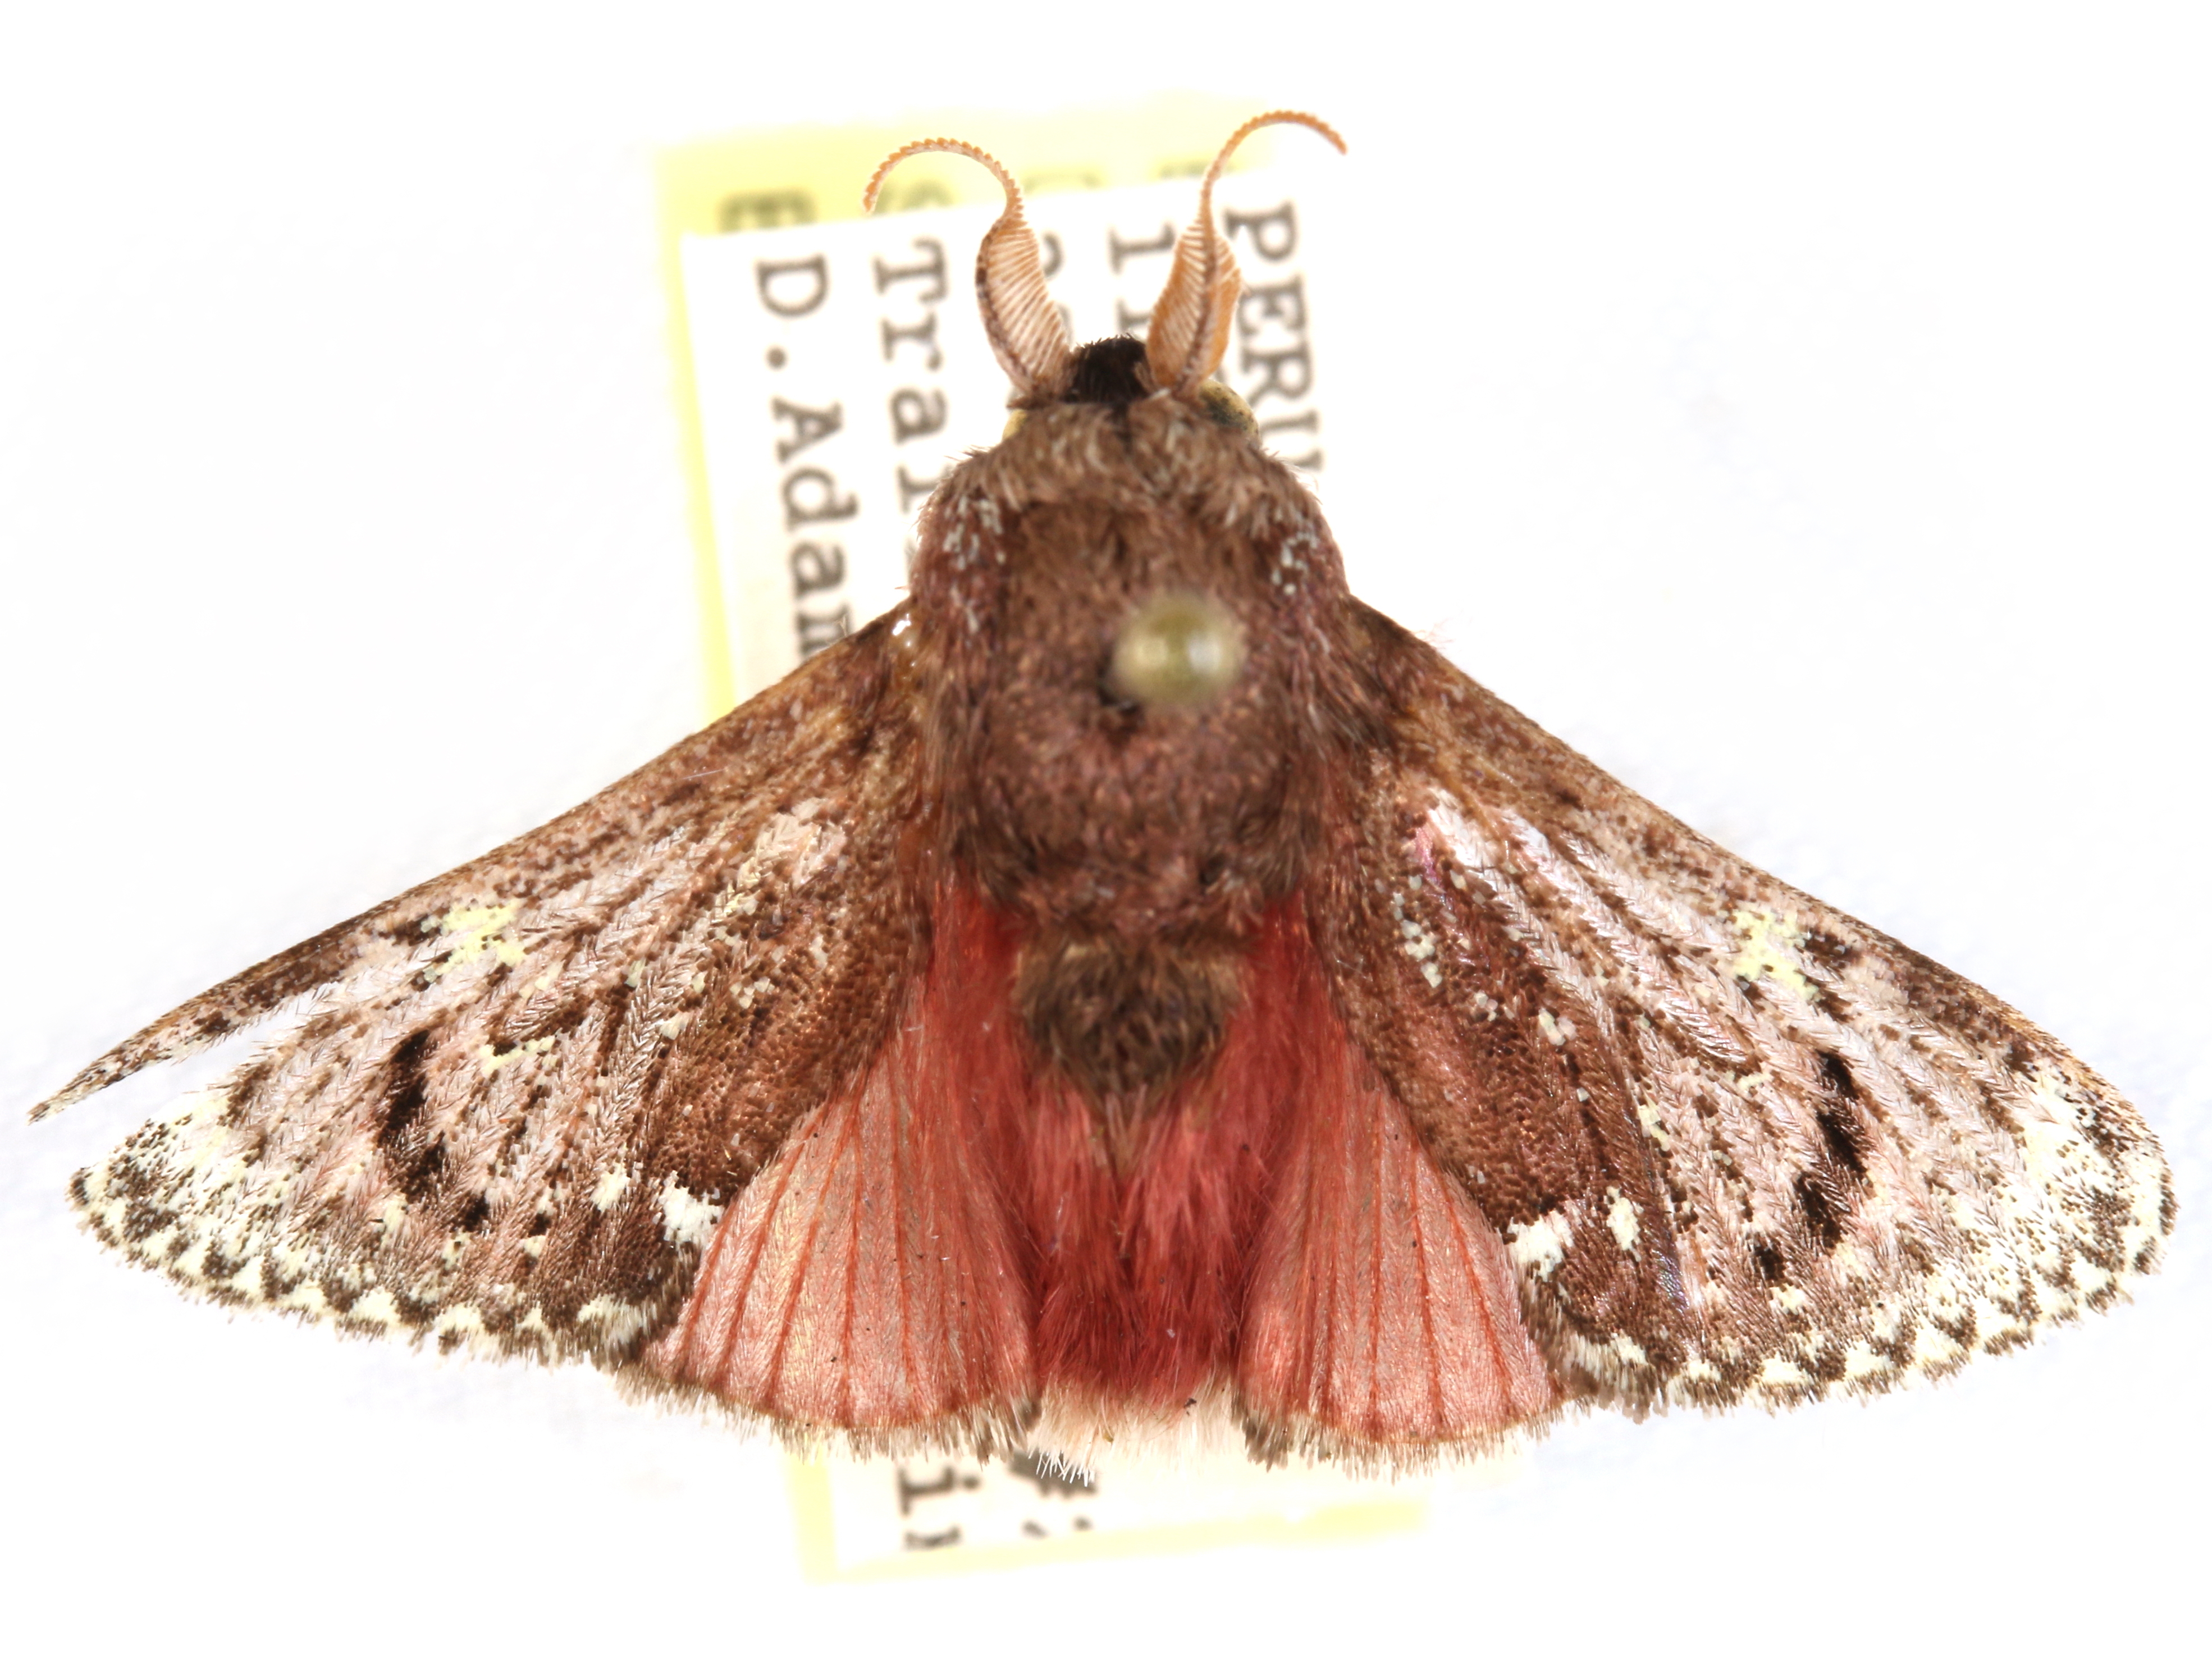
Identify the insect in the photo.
Brachycodilla carmen
